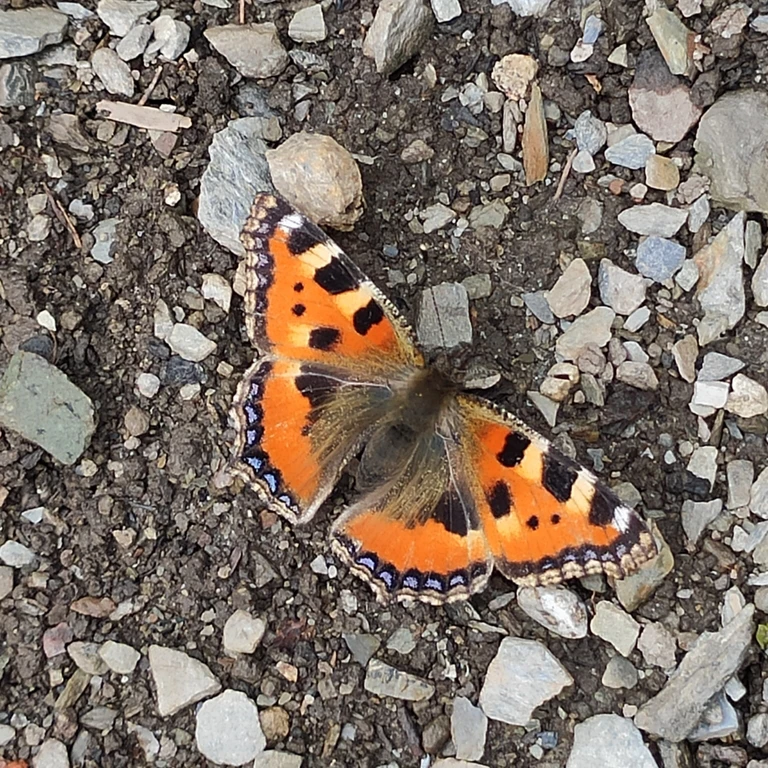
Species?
Aglais urticae
